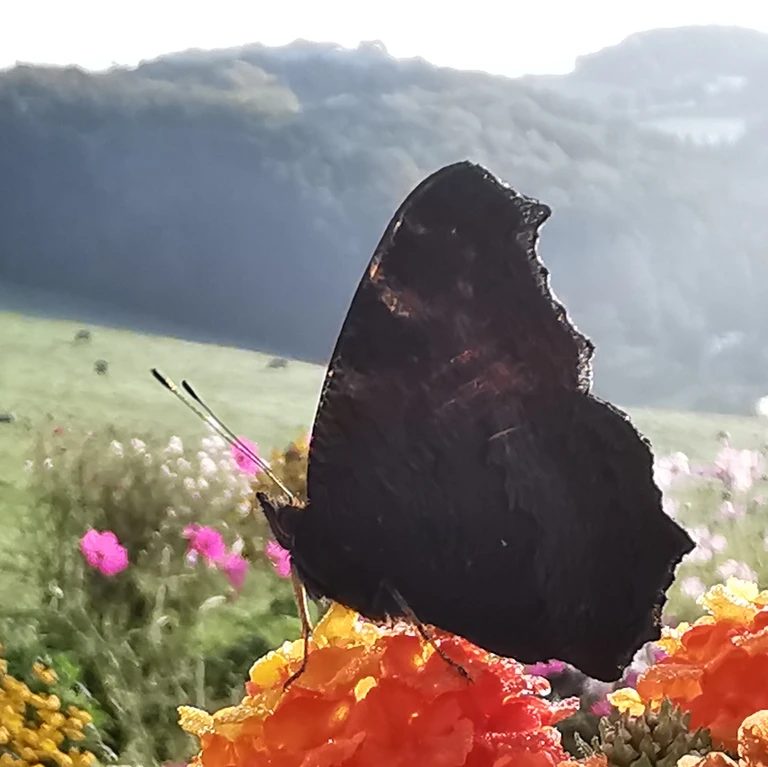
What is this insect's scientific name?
Aglais io
